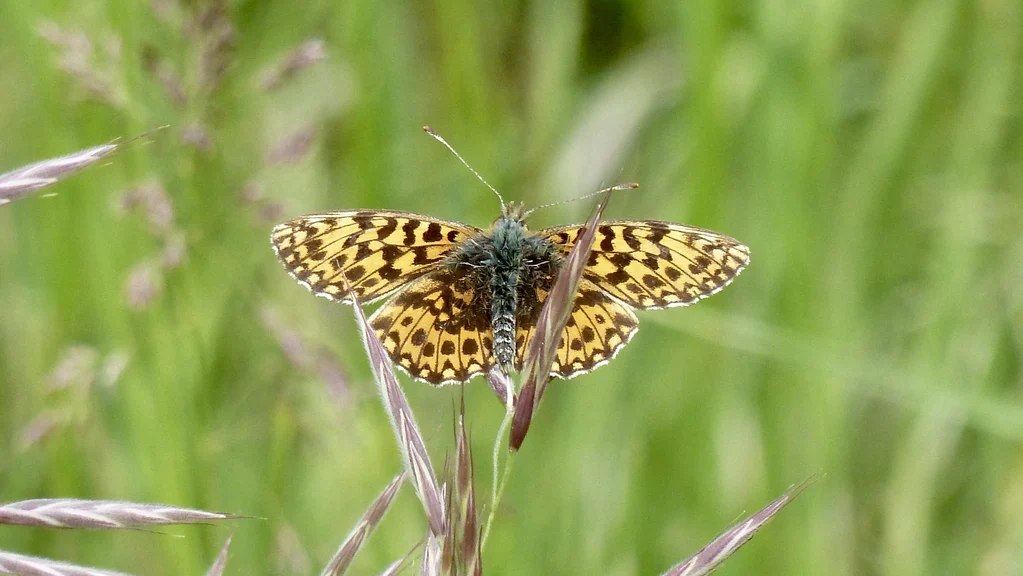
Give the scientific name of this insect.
Boloria dia
